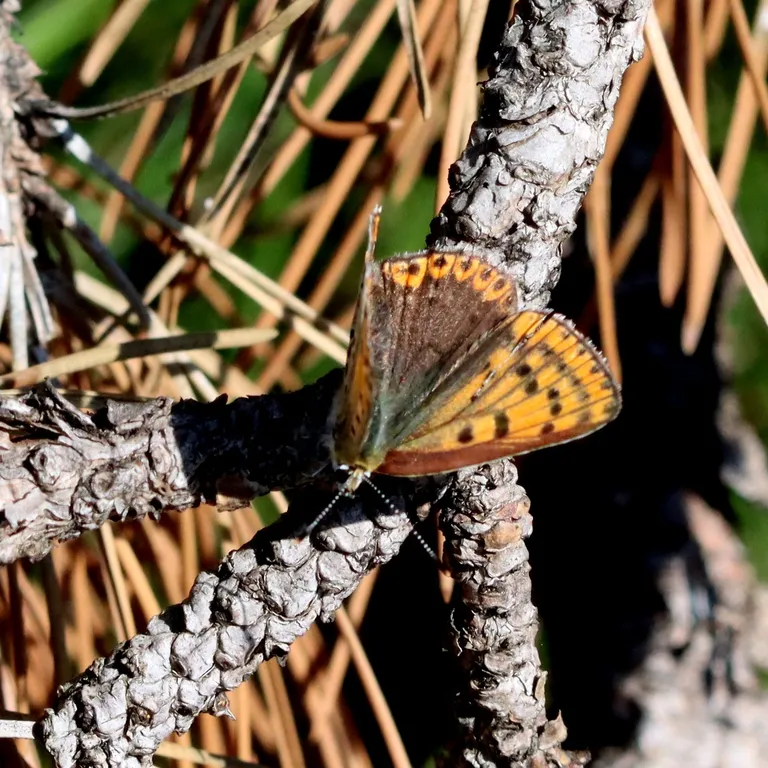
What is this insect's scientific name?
Lycaena tityrus (also Loweia tityrus)
